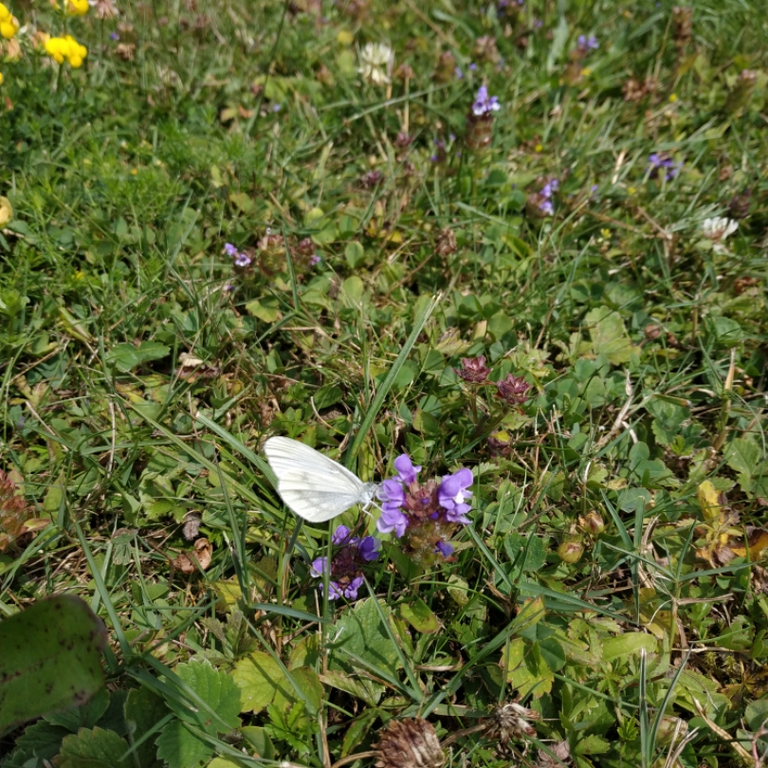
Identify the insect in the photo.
Leptidea sinapis/juvernica
